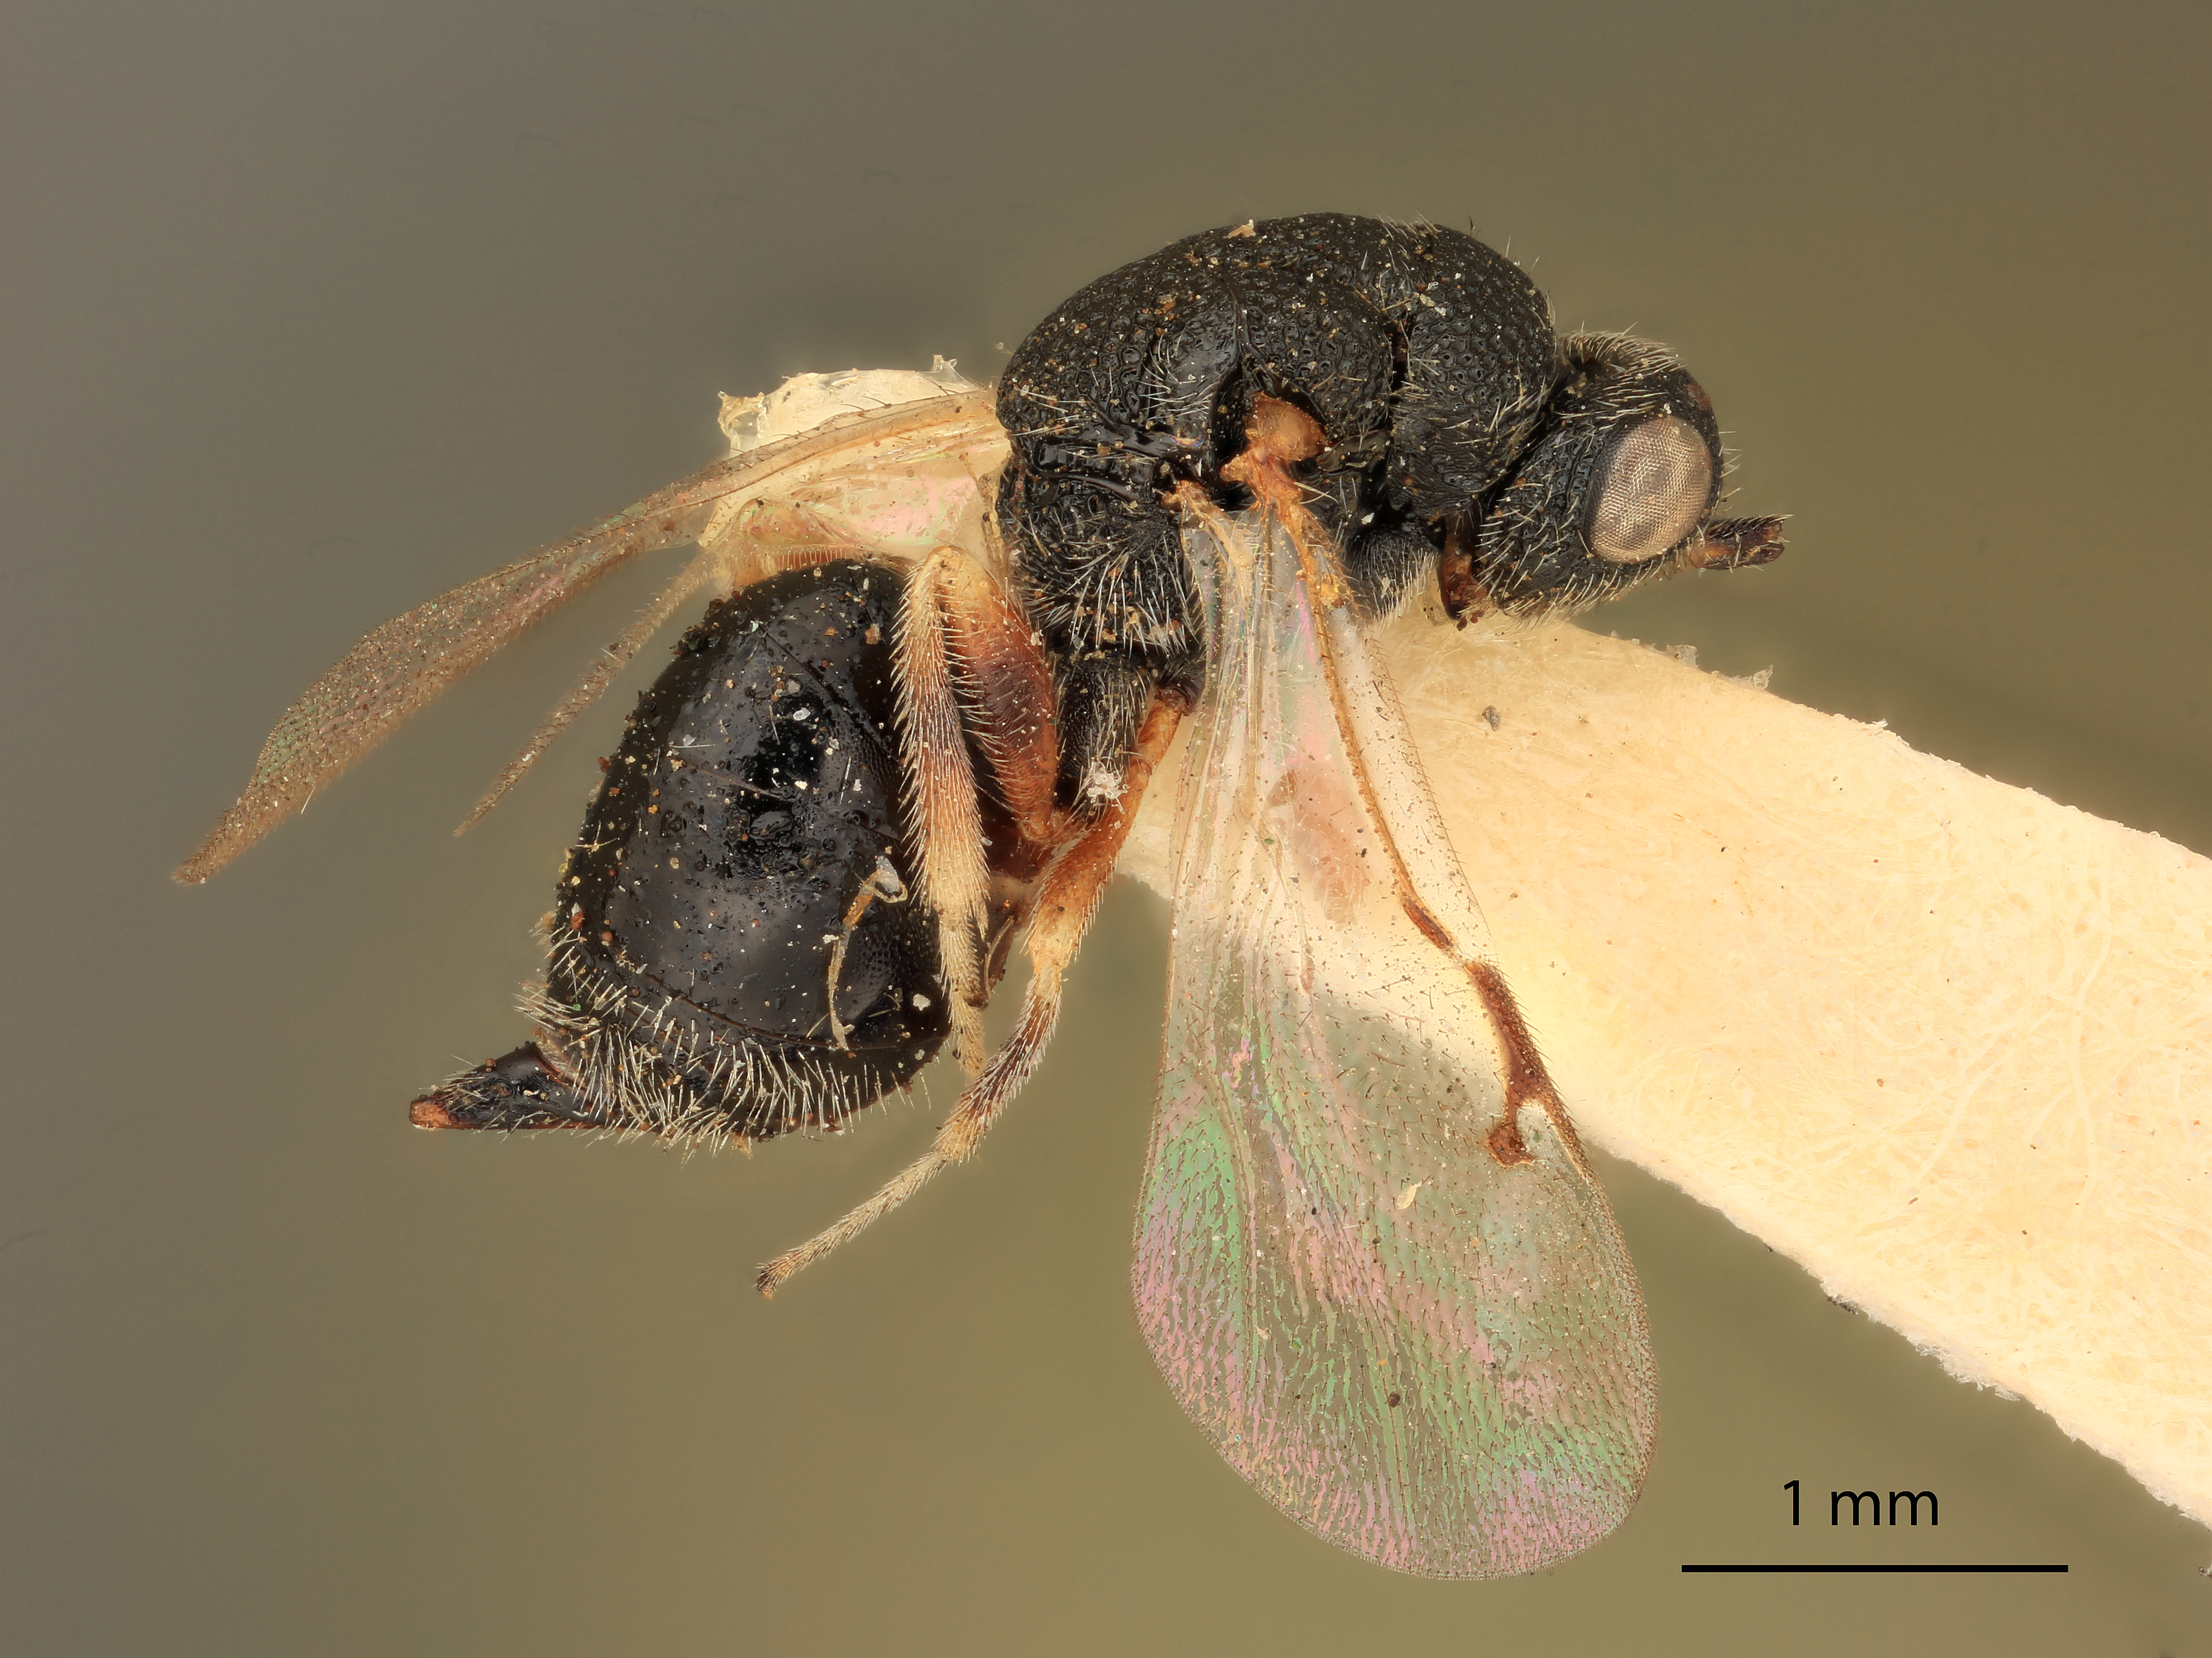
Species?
Eurytoma densa
